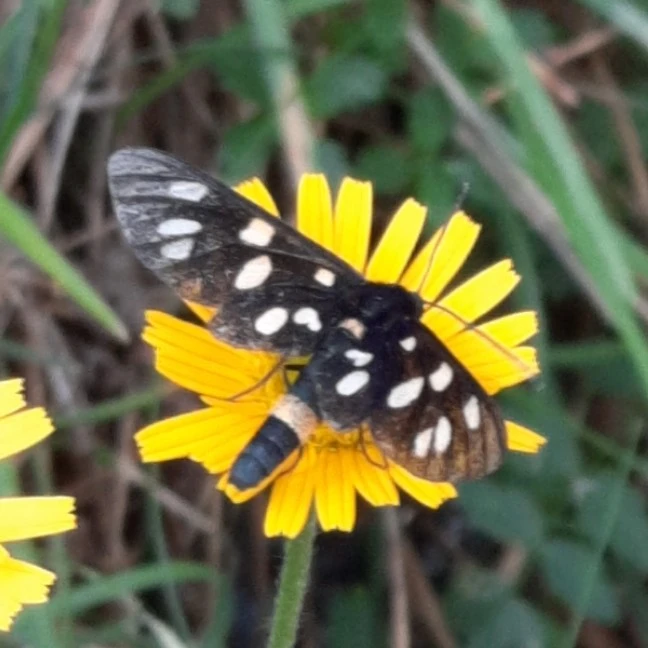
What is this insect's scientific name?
Amata phegea
